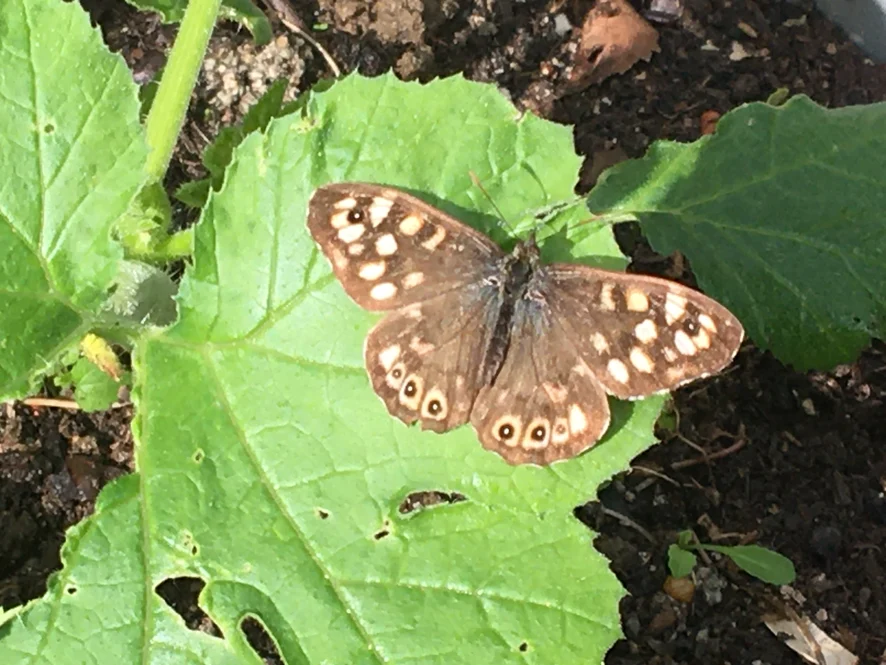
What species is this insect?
Pararge aegeria
